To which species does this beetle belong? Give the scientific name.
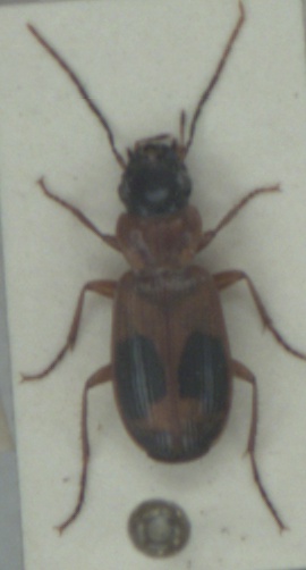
Badister unipustulatus
